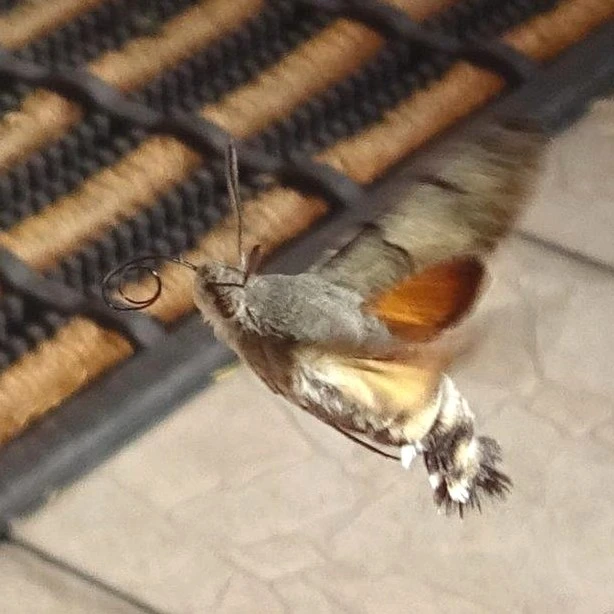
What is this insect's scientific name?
Macroglossum stellatarum
